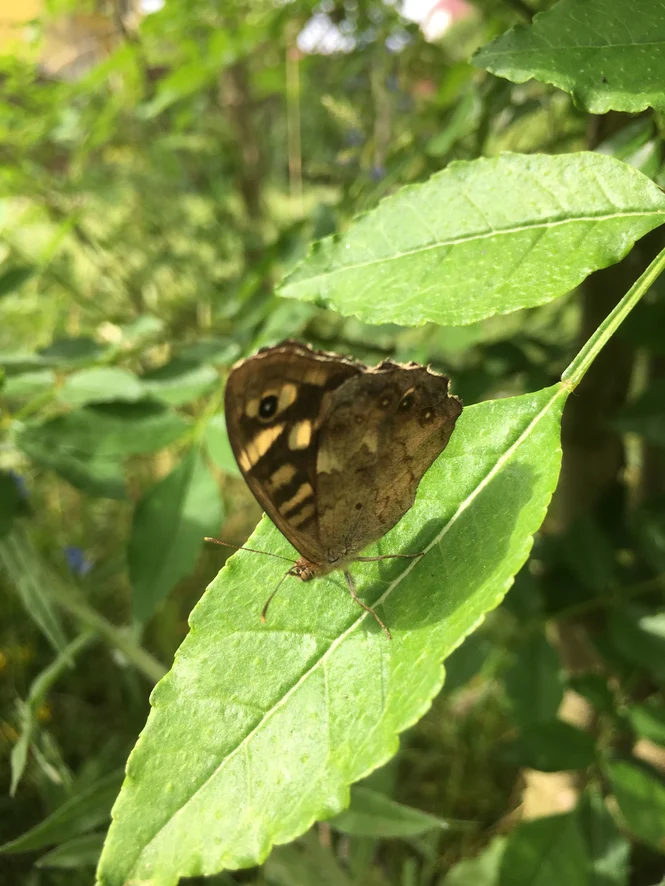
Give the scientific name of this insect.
Pararge aegeria
